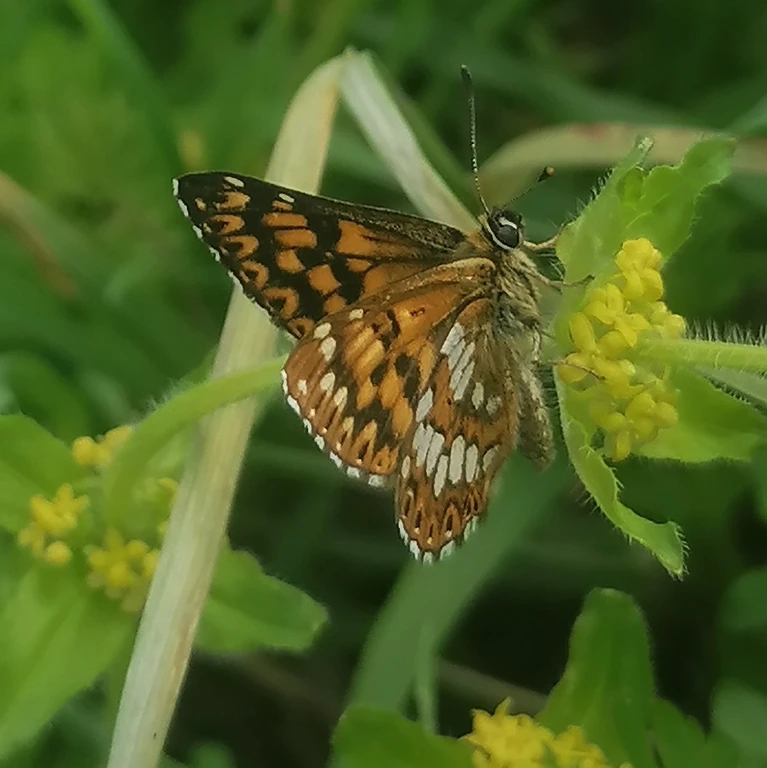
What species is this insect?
Hamearis lucina
